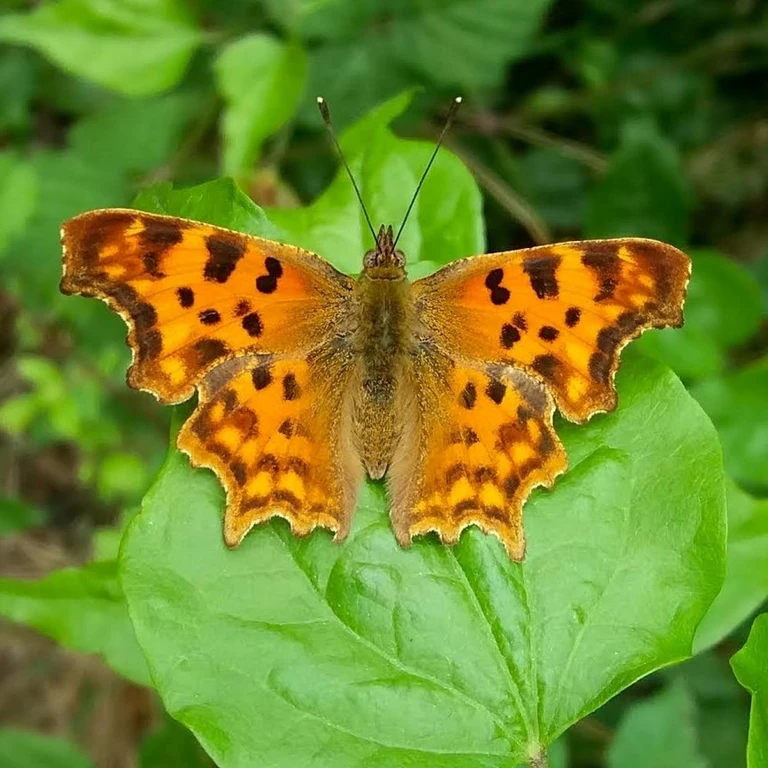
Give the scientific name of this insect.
Polygonia c-album
